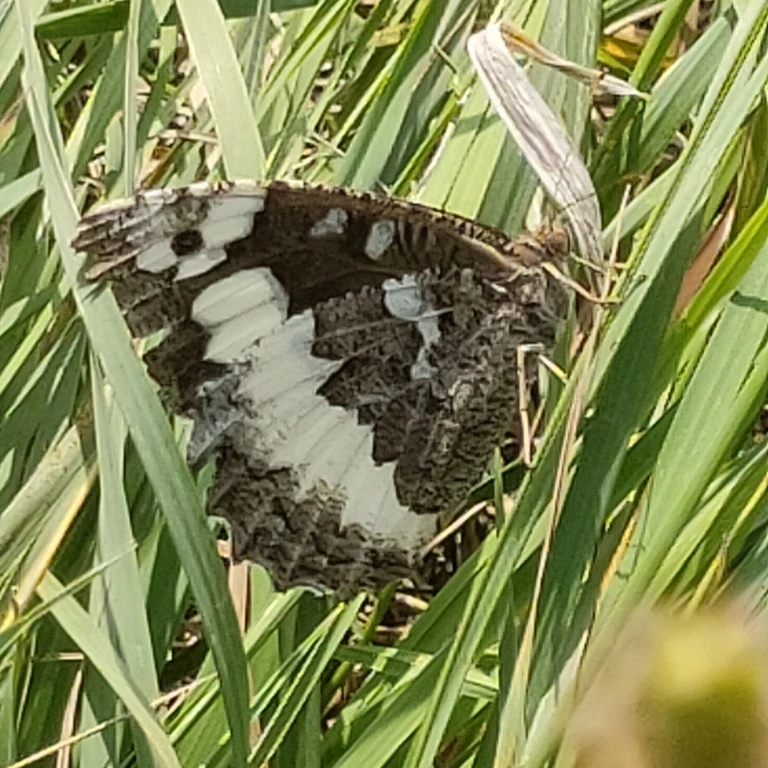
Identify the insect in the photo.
Brintesia circe
